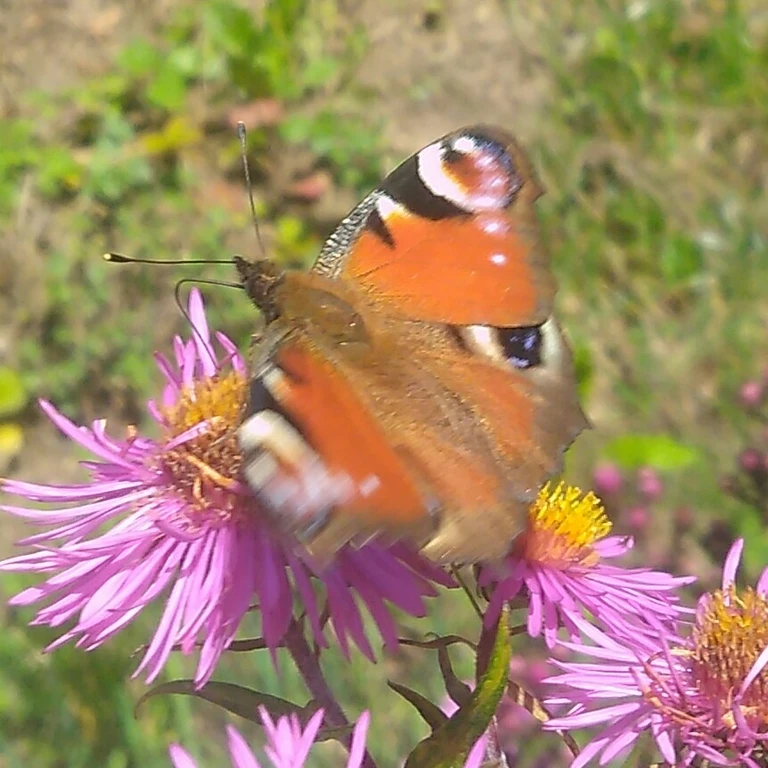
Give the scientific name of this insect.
Aglais io
